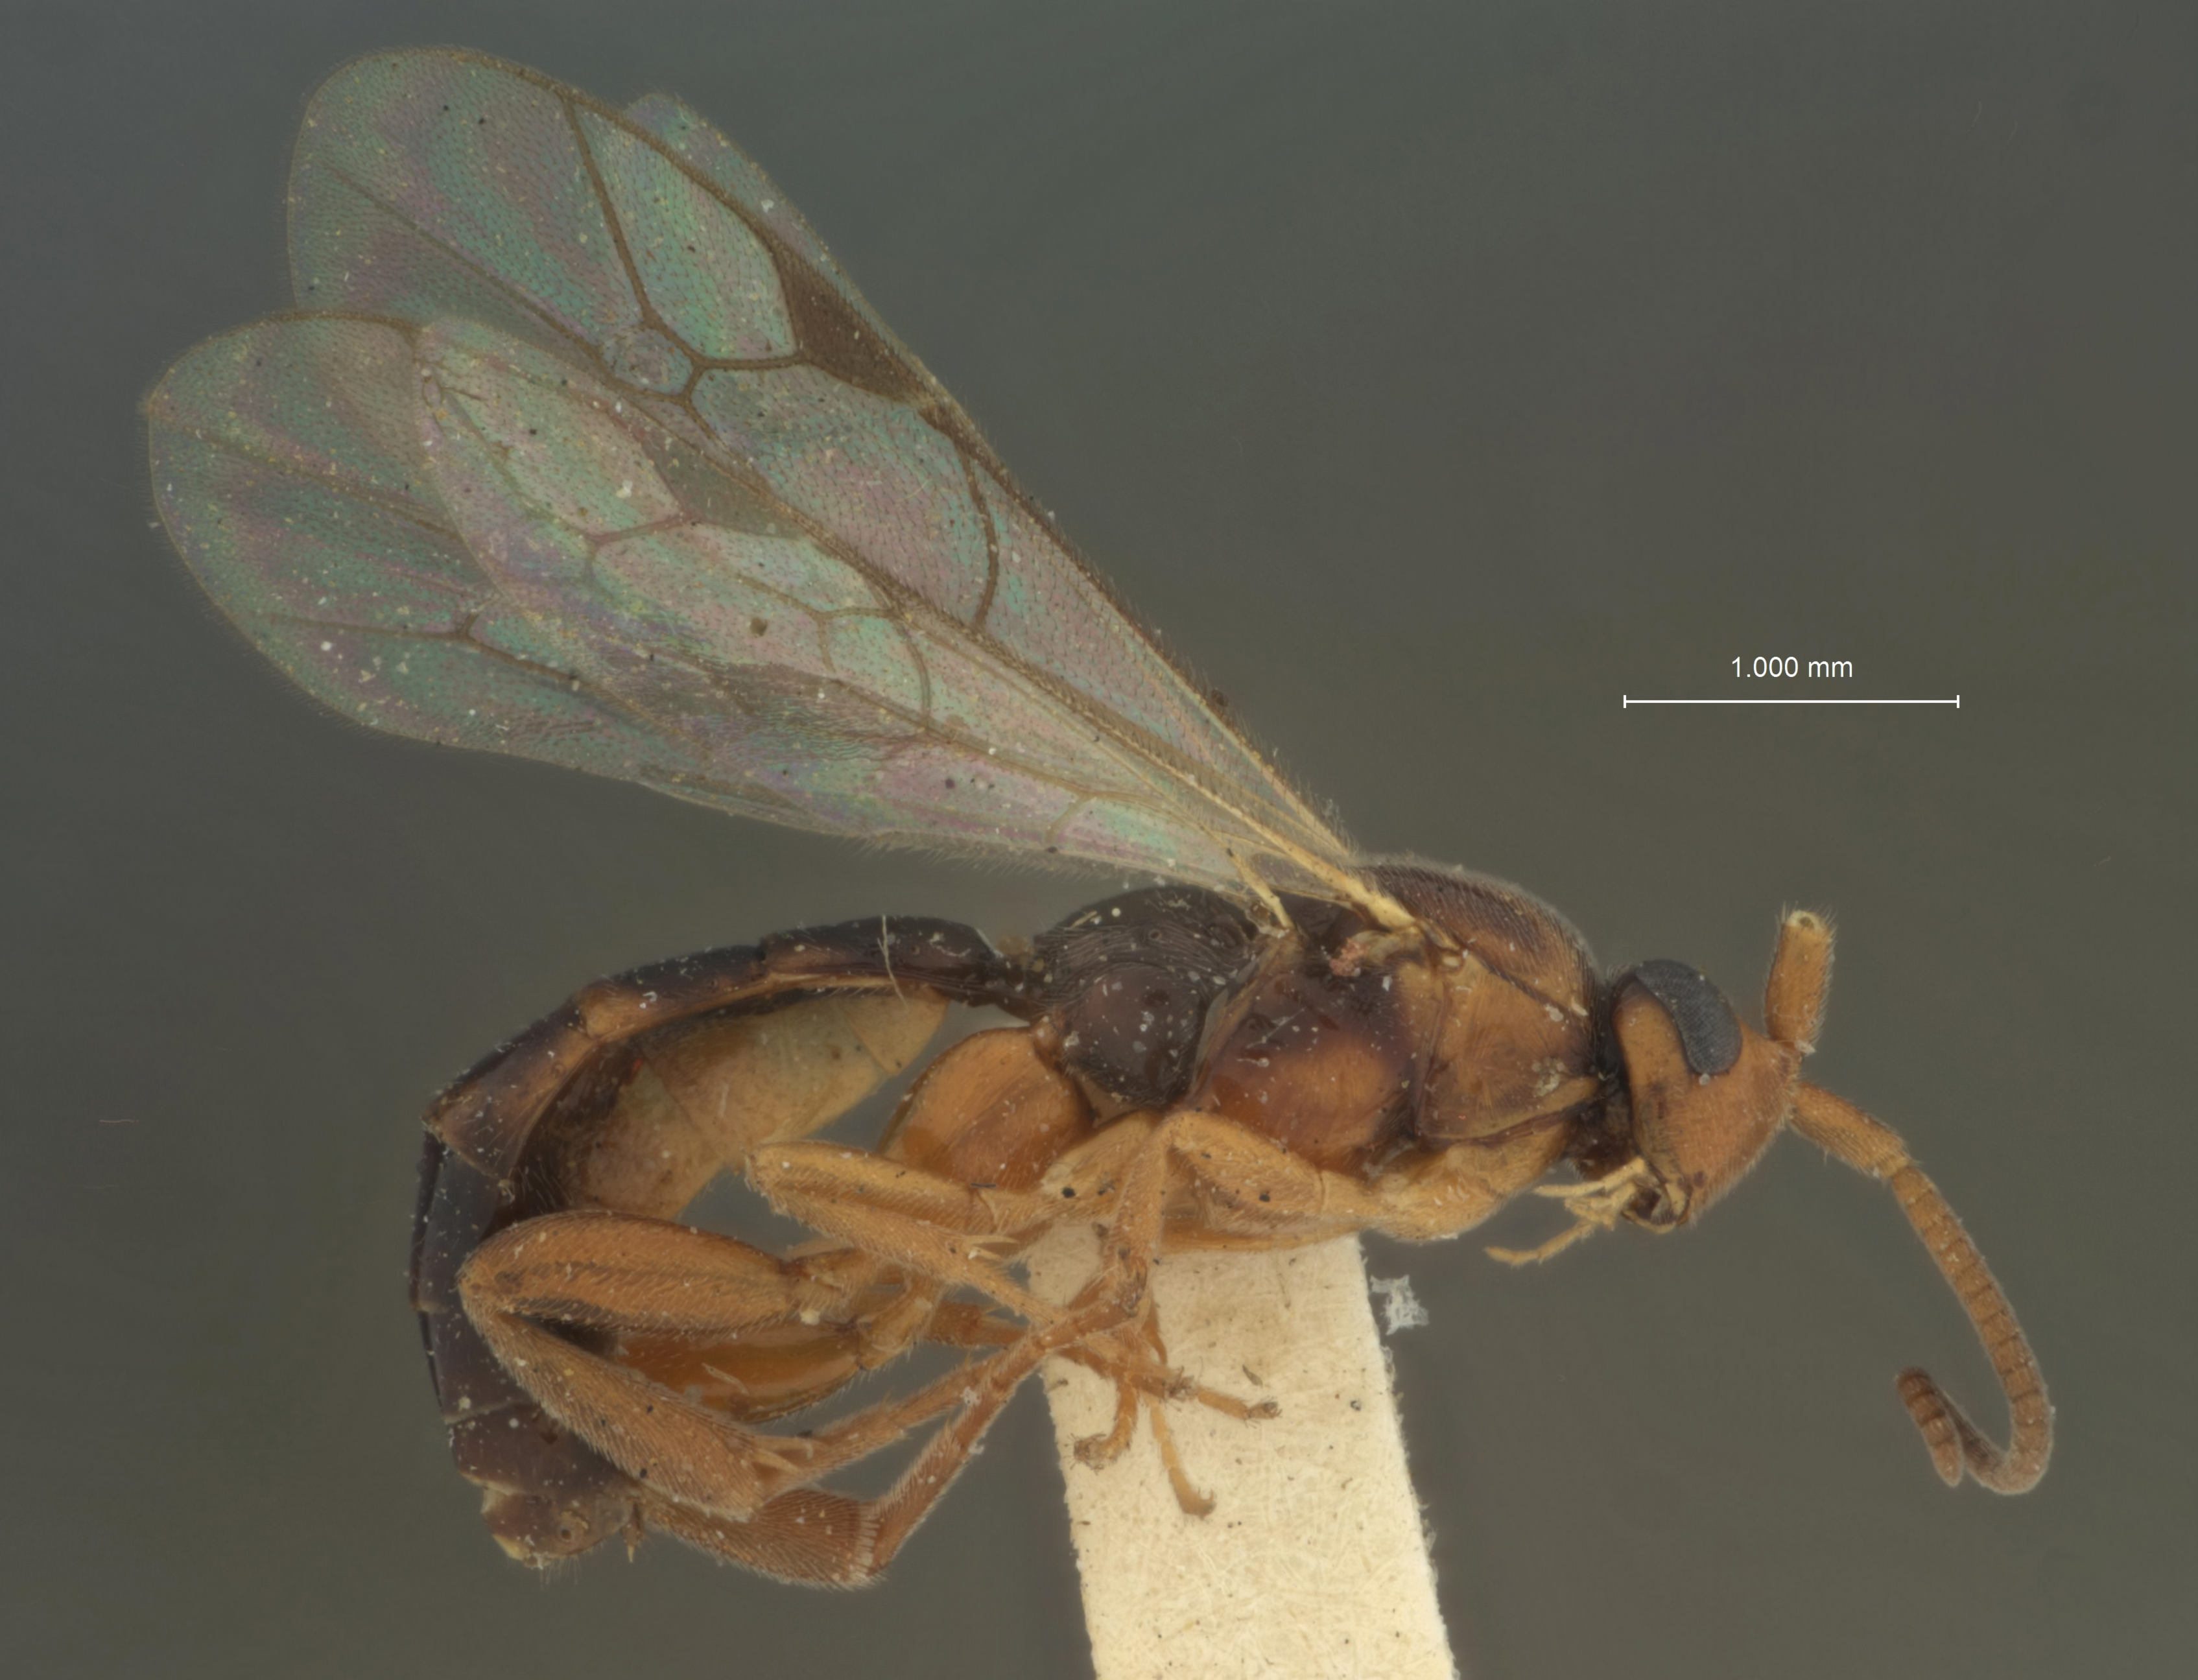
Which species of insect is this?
Atmetus californicus
